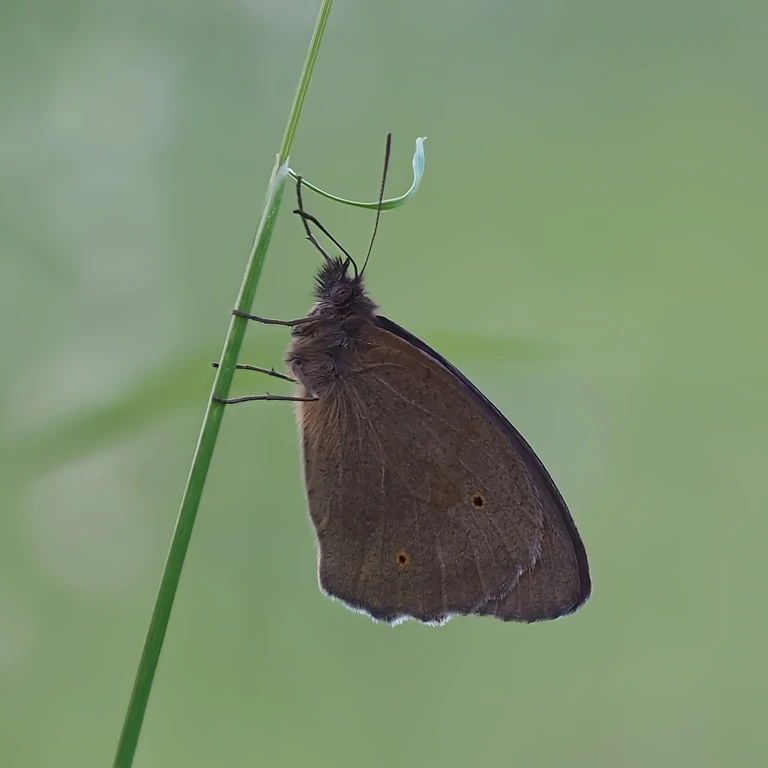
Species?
Maniola jurtina
